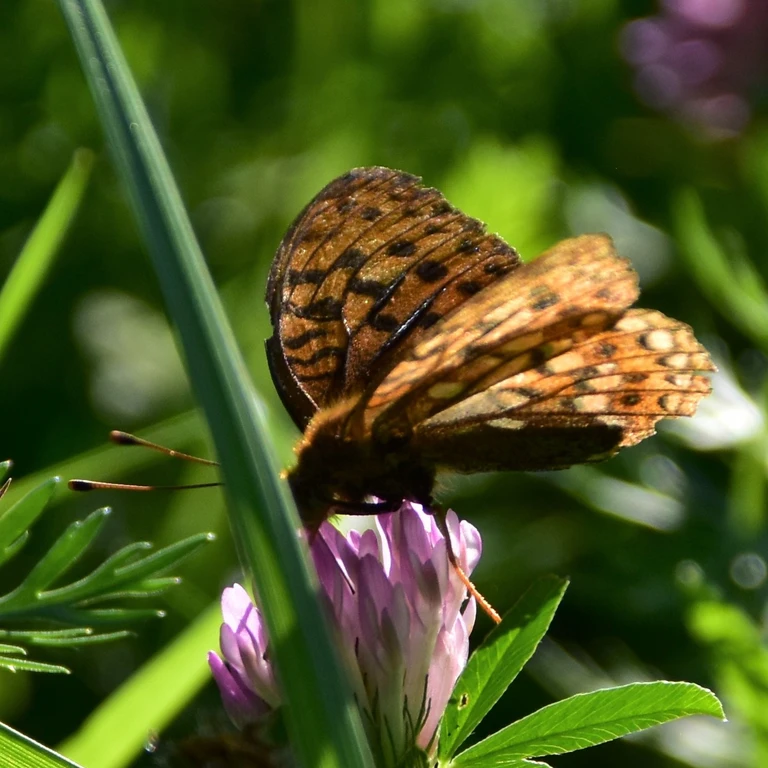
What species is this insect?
Fabriciana adippe
